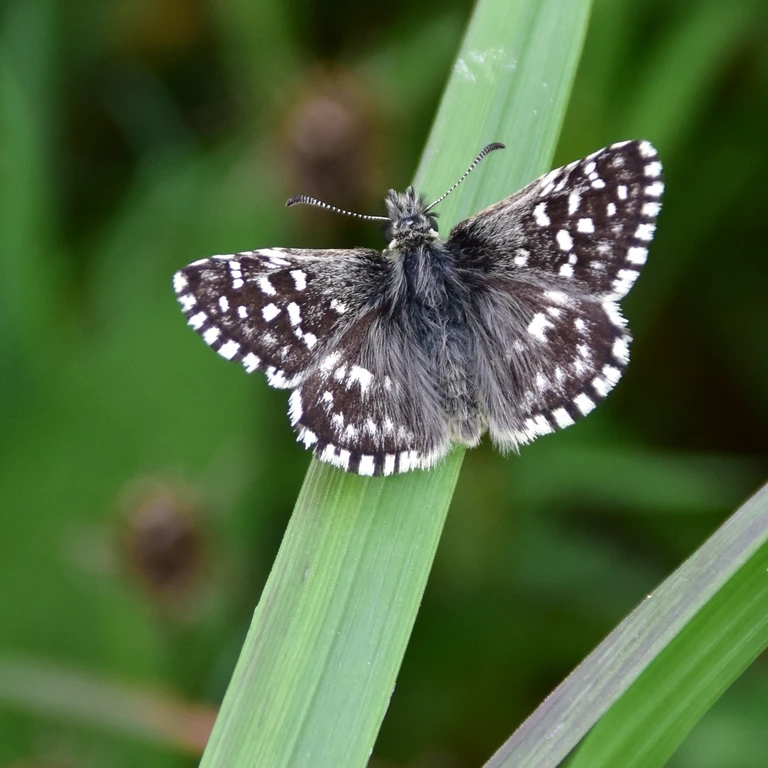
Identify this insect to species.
Pyrgus malvae
